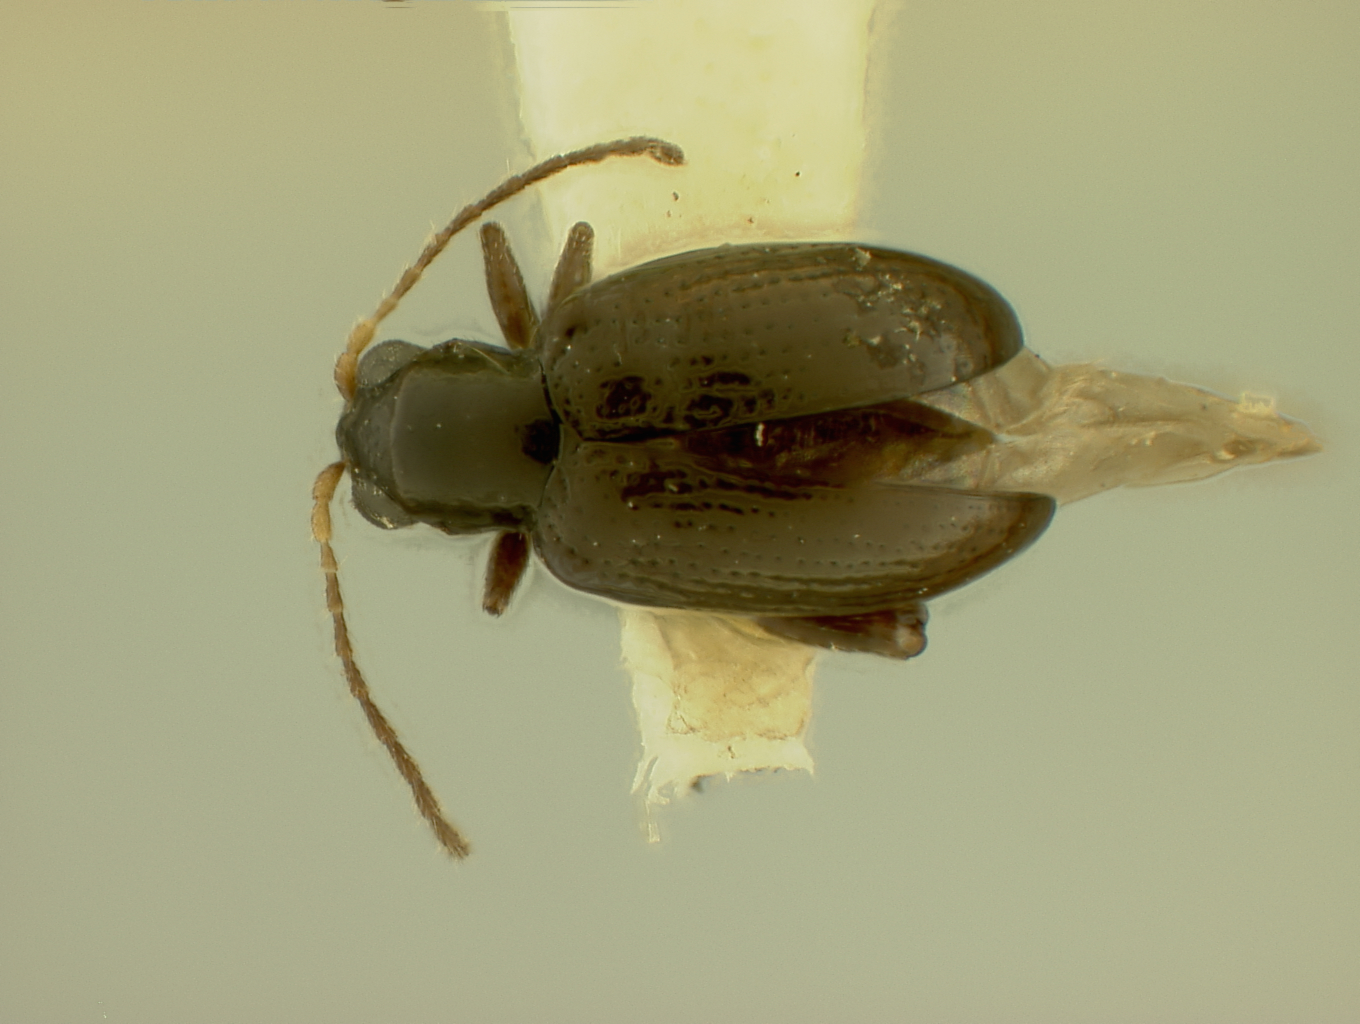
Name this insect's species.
Aphthonoides fulmeki
